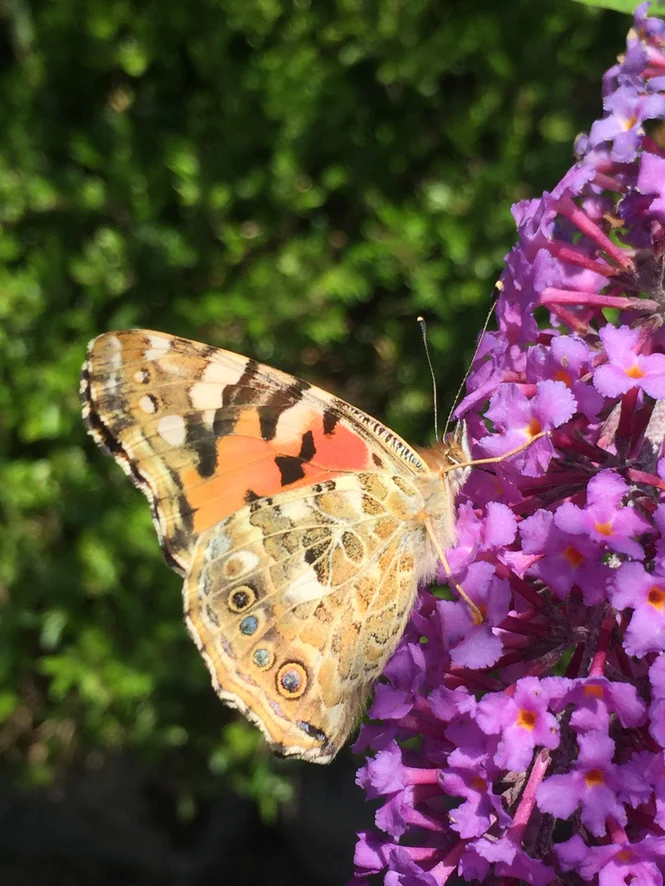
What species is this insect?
Vanessa cardui
